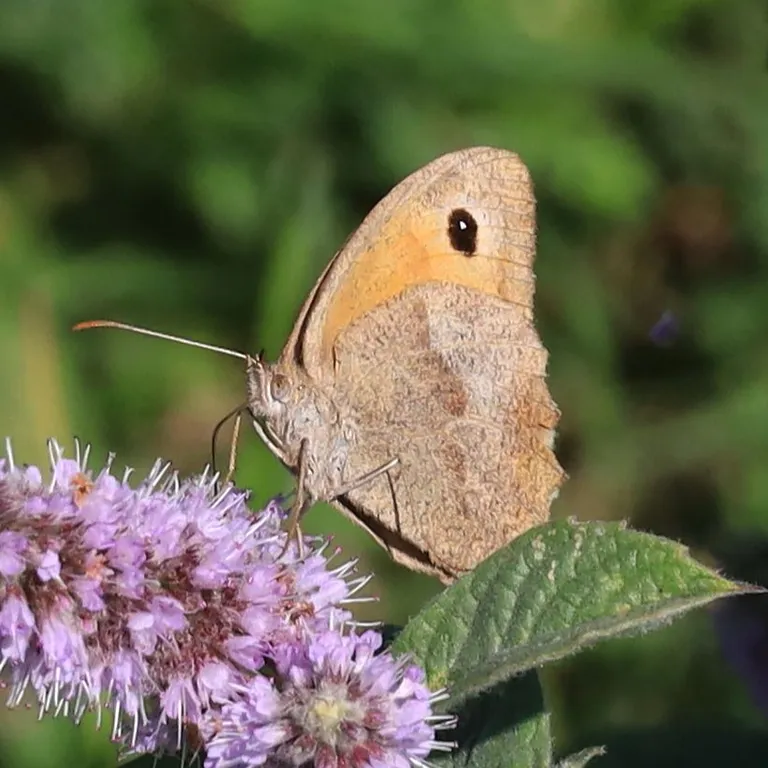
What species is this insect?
Maniola jurtina
